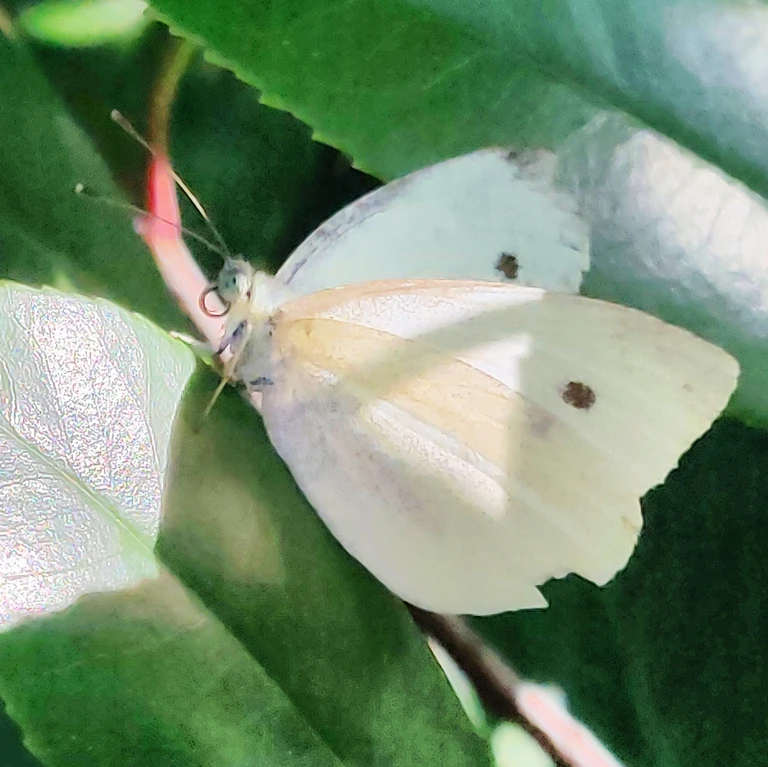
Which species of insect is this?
Pieris rapae
